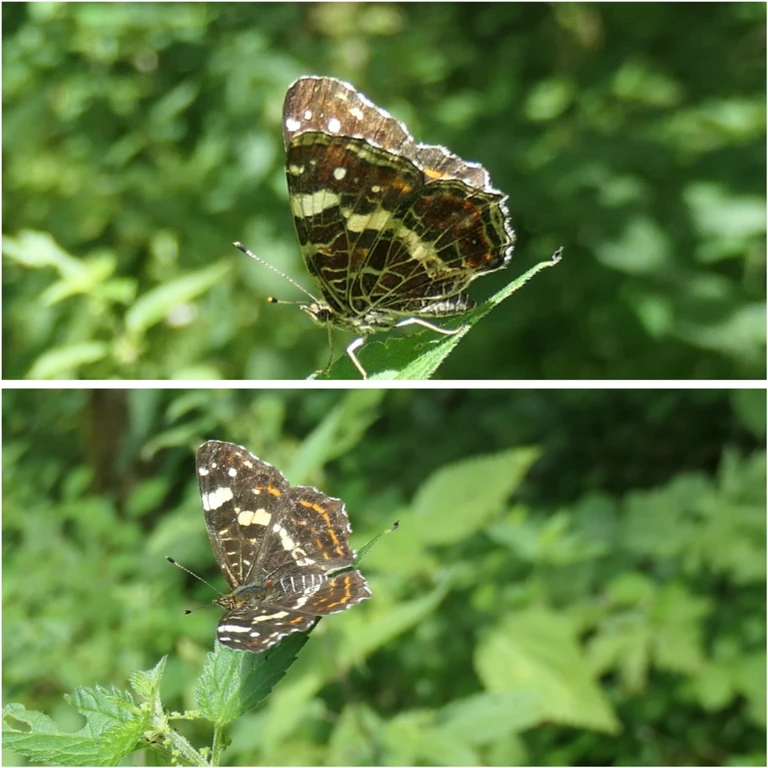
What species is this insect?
Araschnia levana
